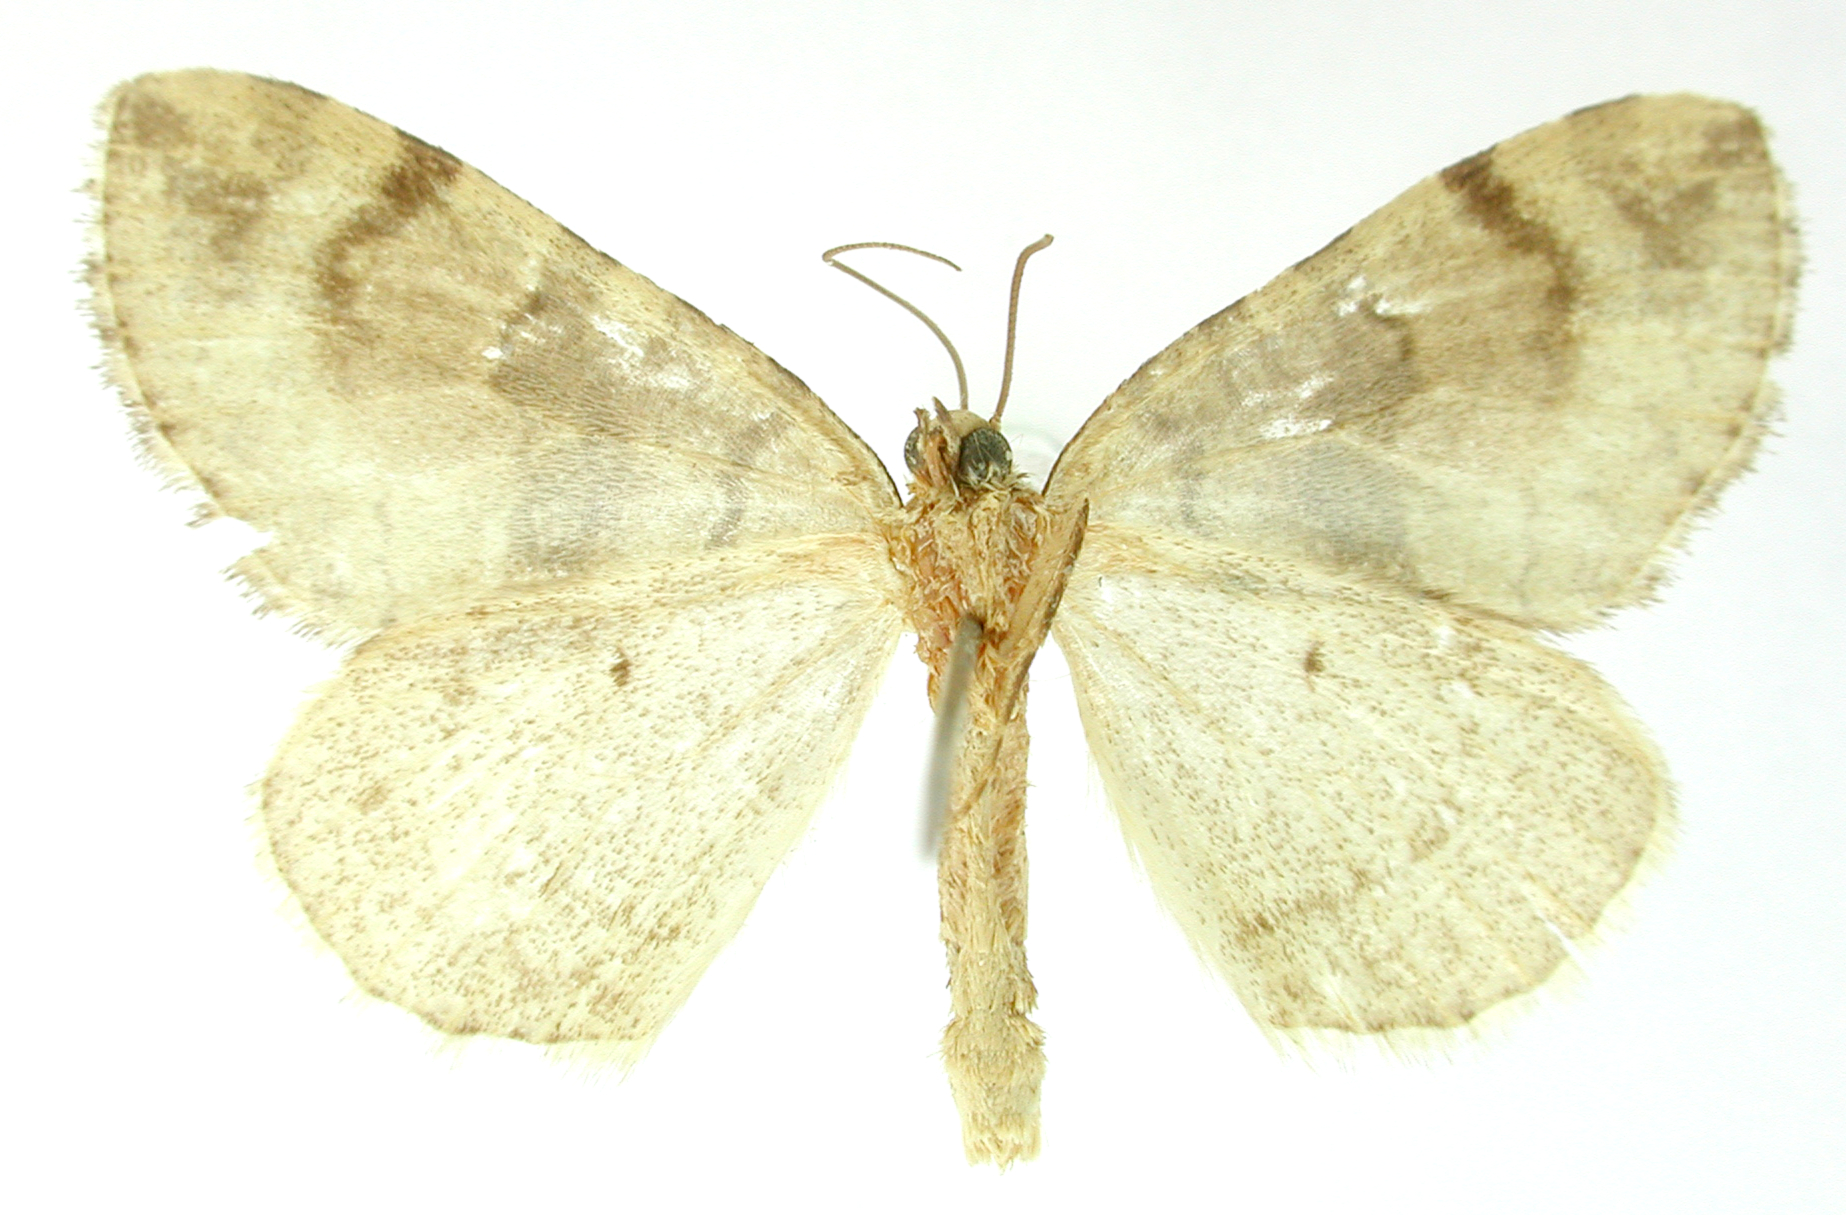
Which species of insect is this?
Hydriomena cedda
